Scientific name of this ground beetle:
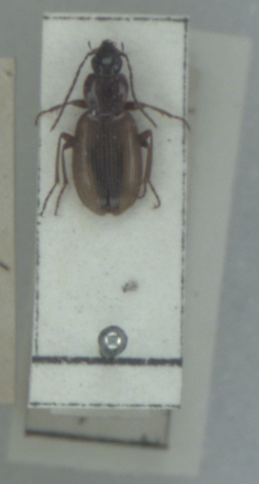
Agonum fuliginosum
